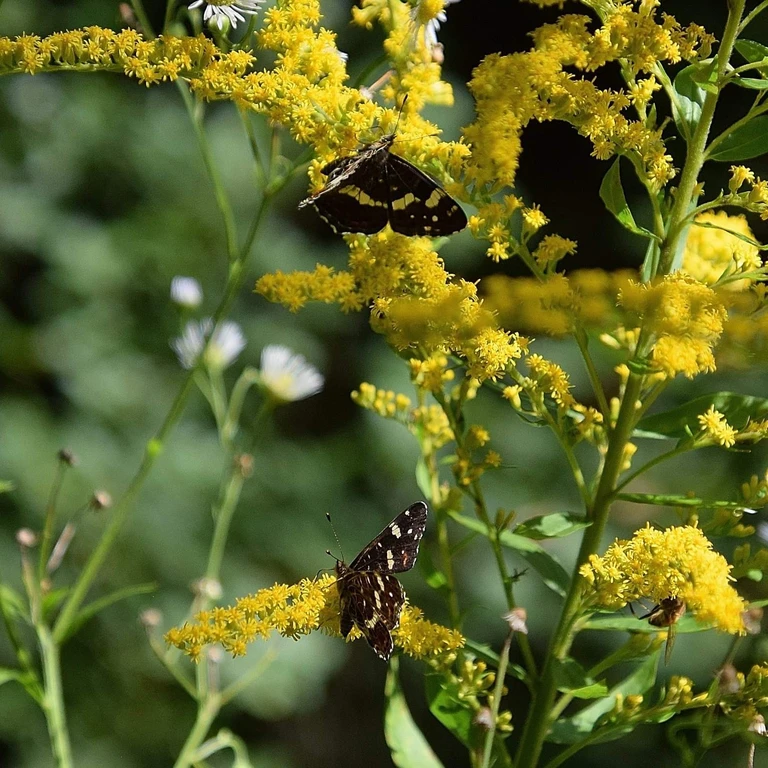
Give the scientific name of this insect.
Araschnia levana
